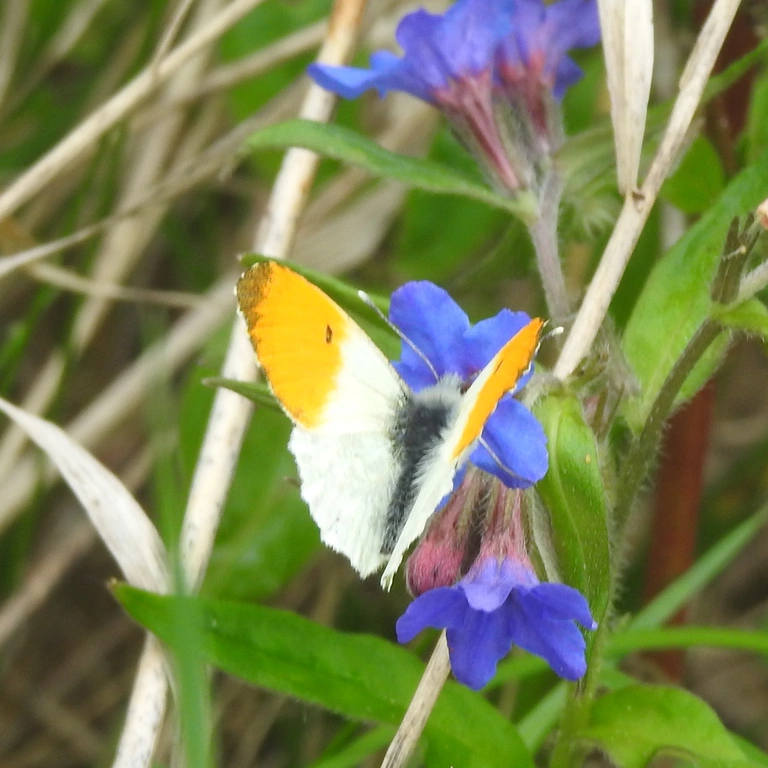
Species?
Anthocharis cardamines
